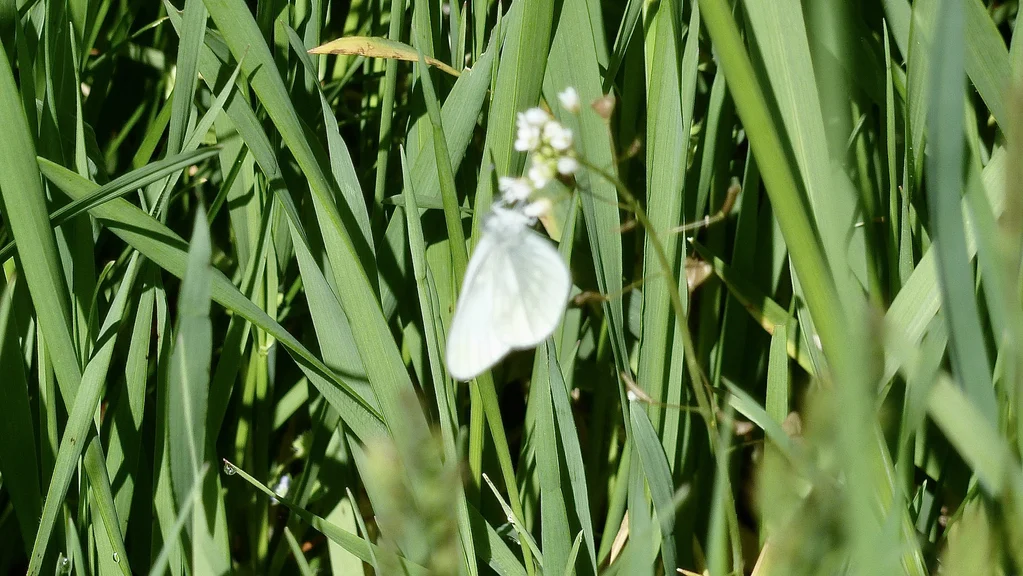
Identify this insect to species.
Leptidea sinapis/juvernica
